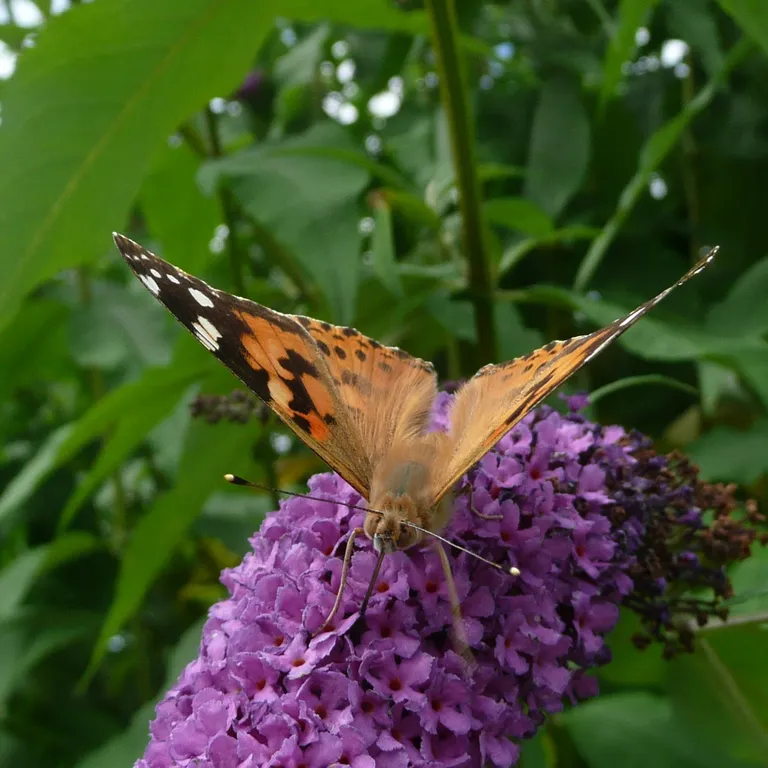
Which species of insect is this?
Vanessa cardui
